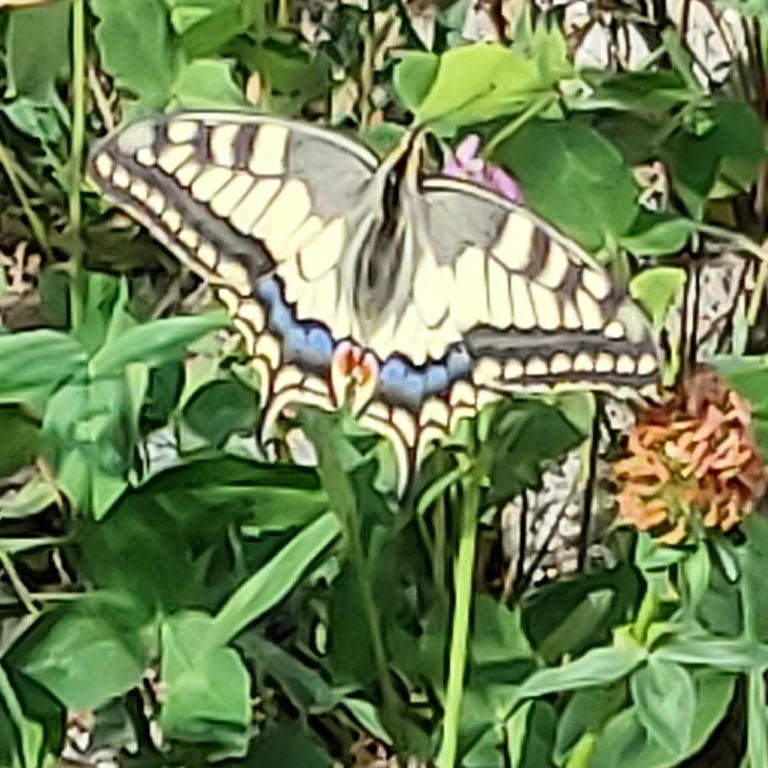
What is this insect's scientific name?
Papilio machaon
